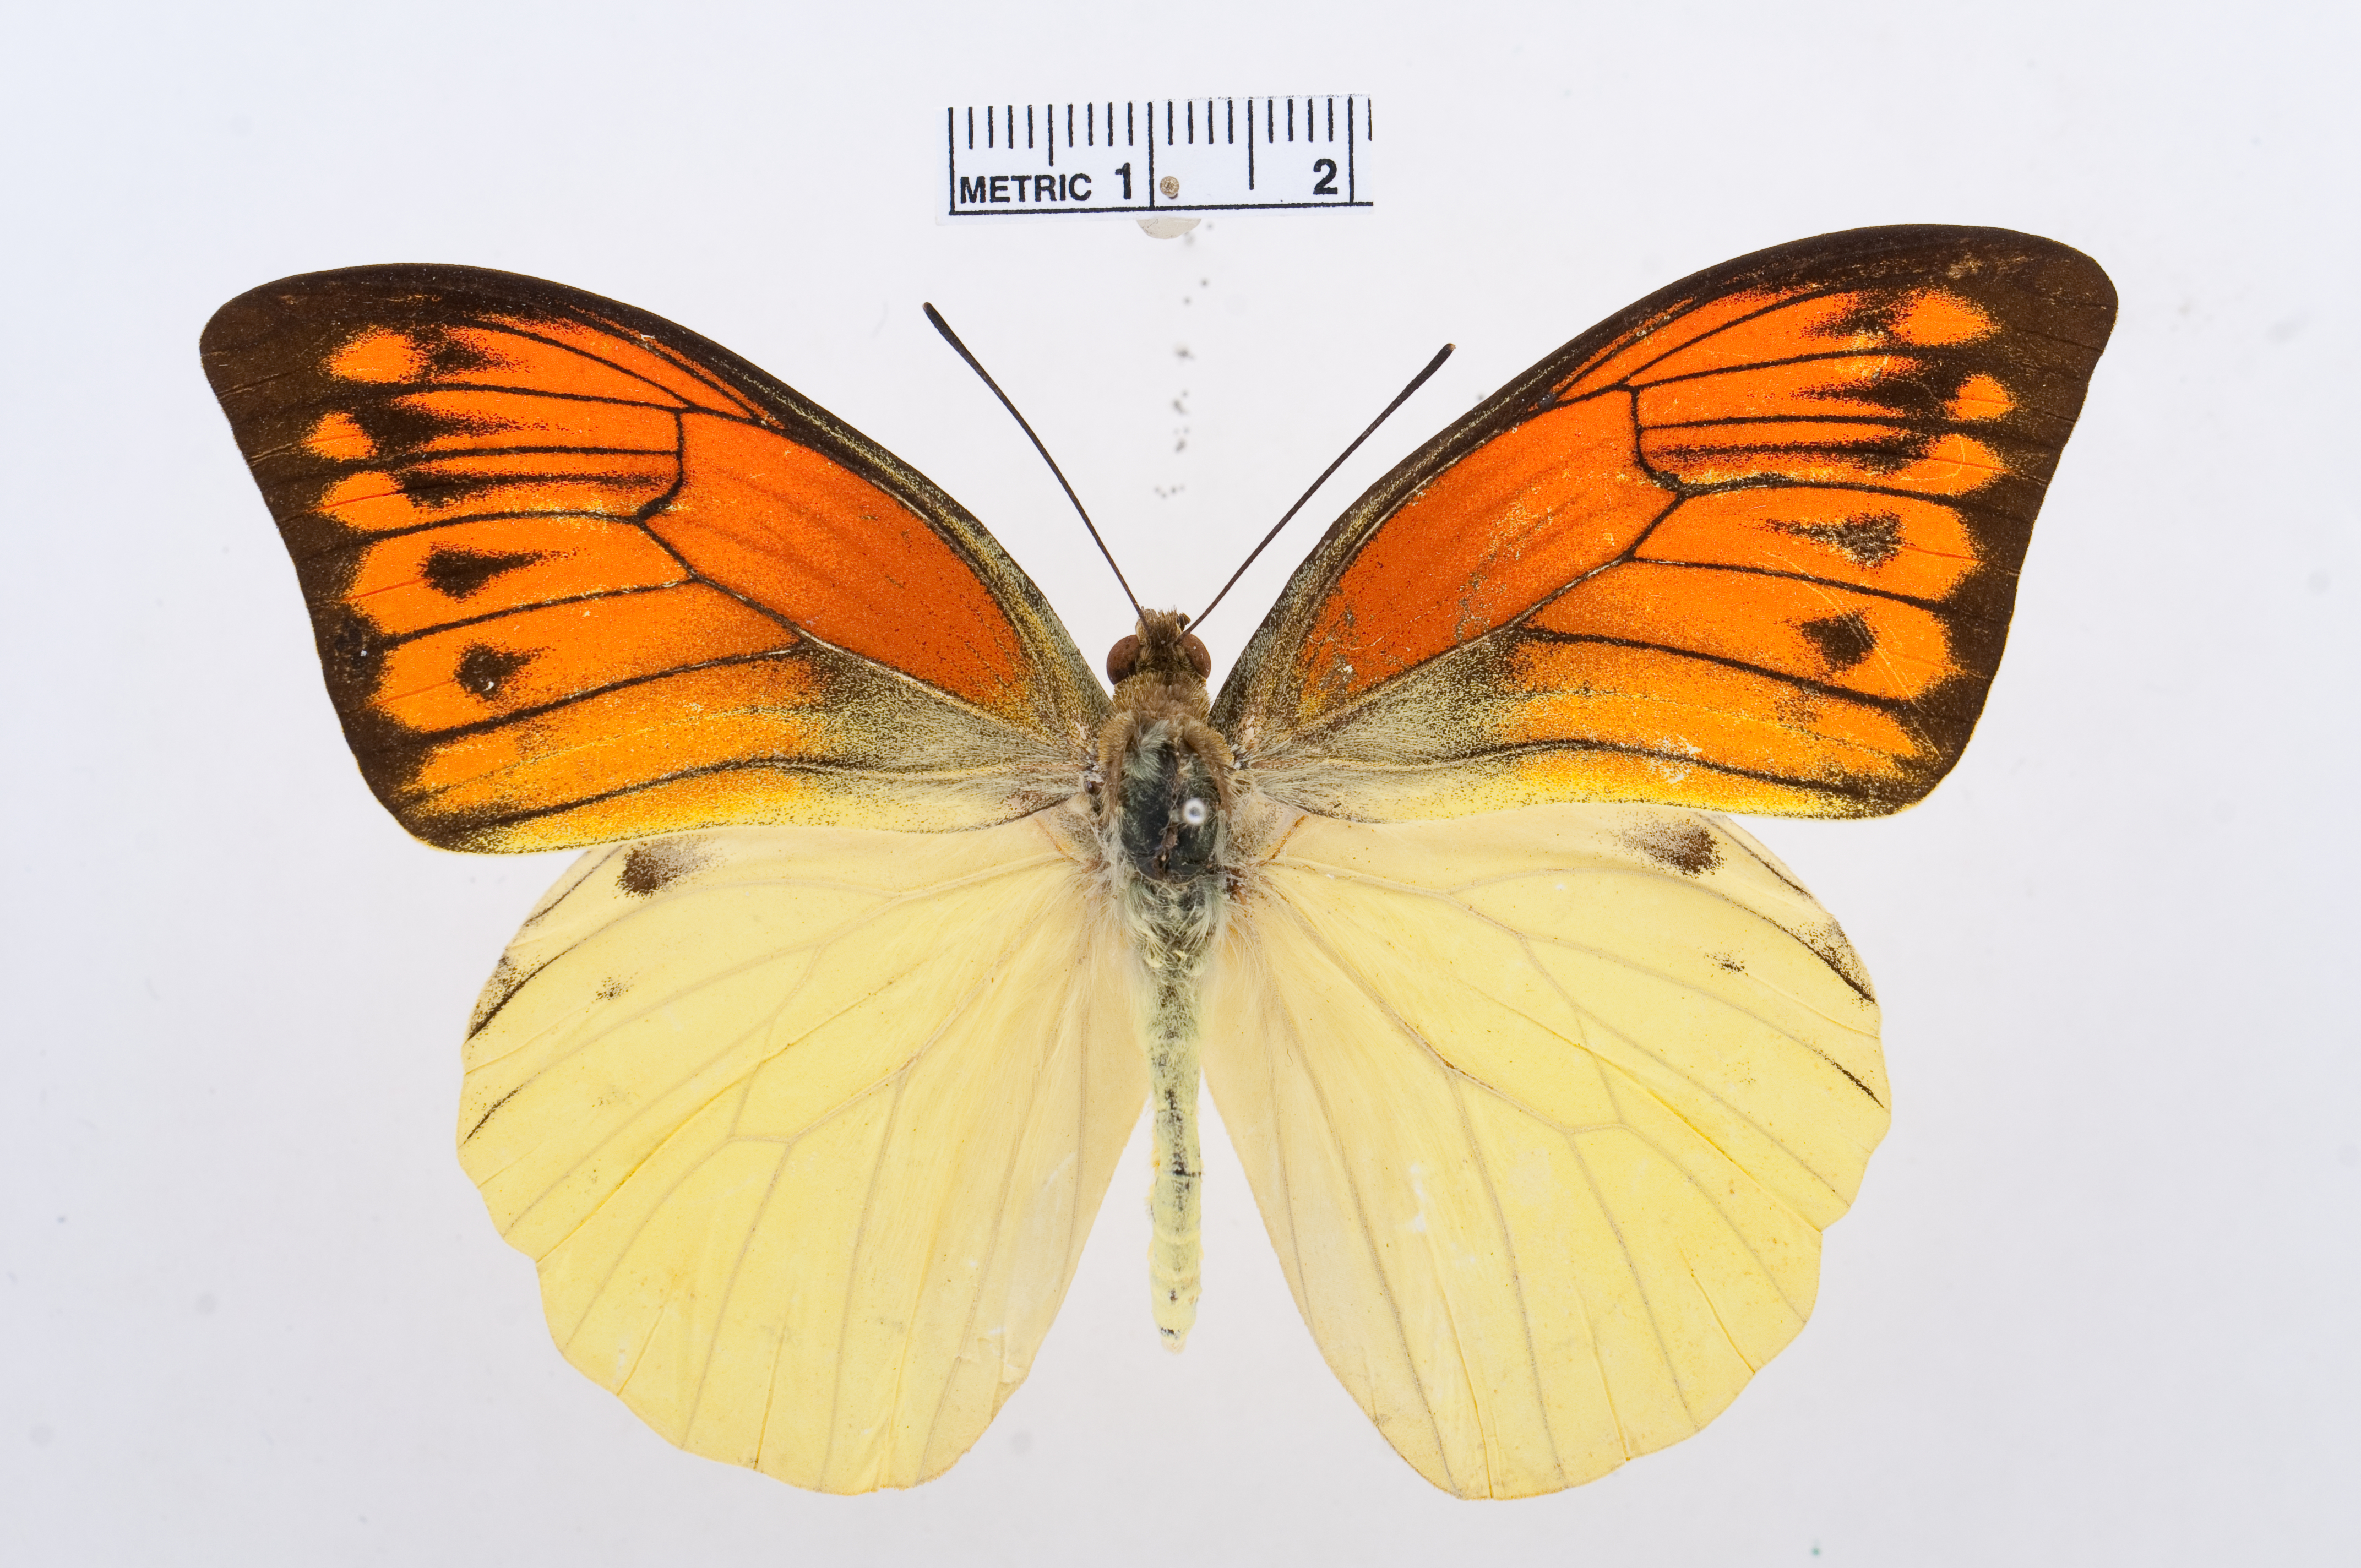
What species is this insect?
Hebomoia leucippe
